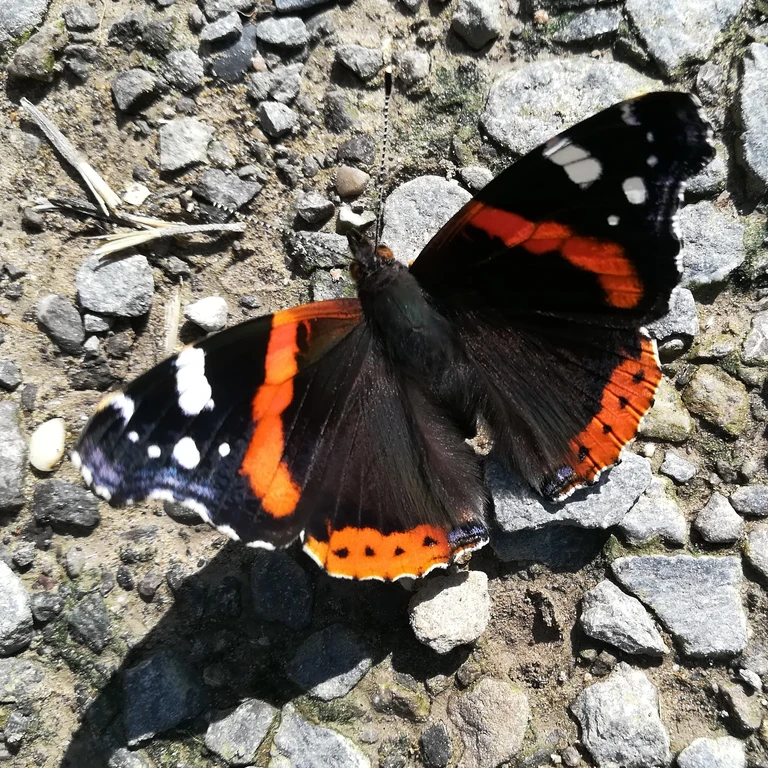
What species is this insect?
Vanessa atalanta
